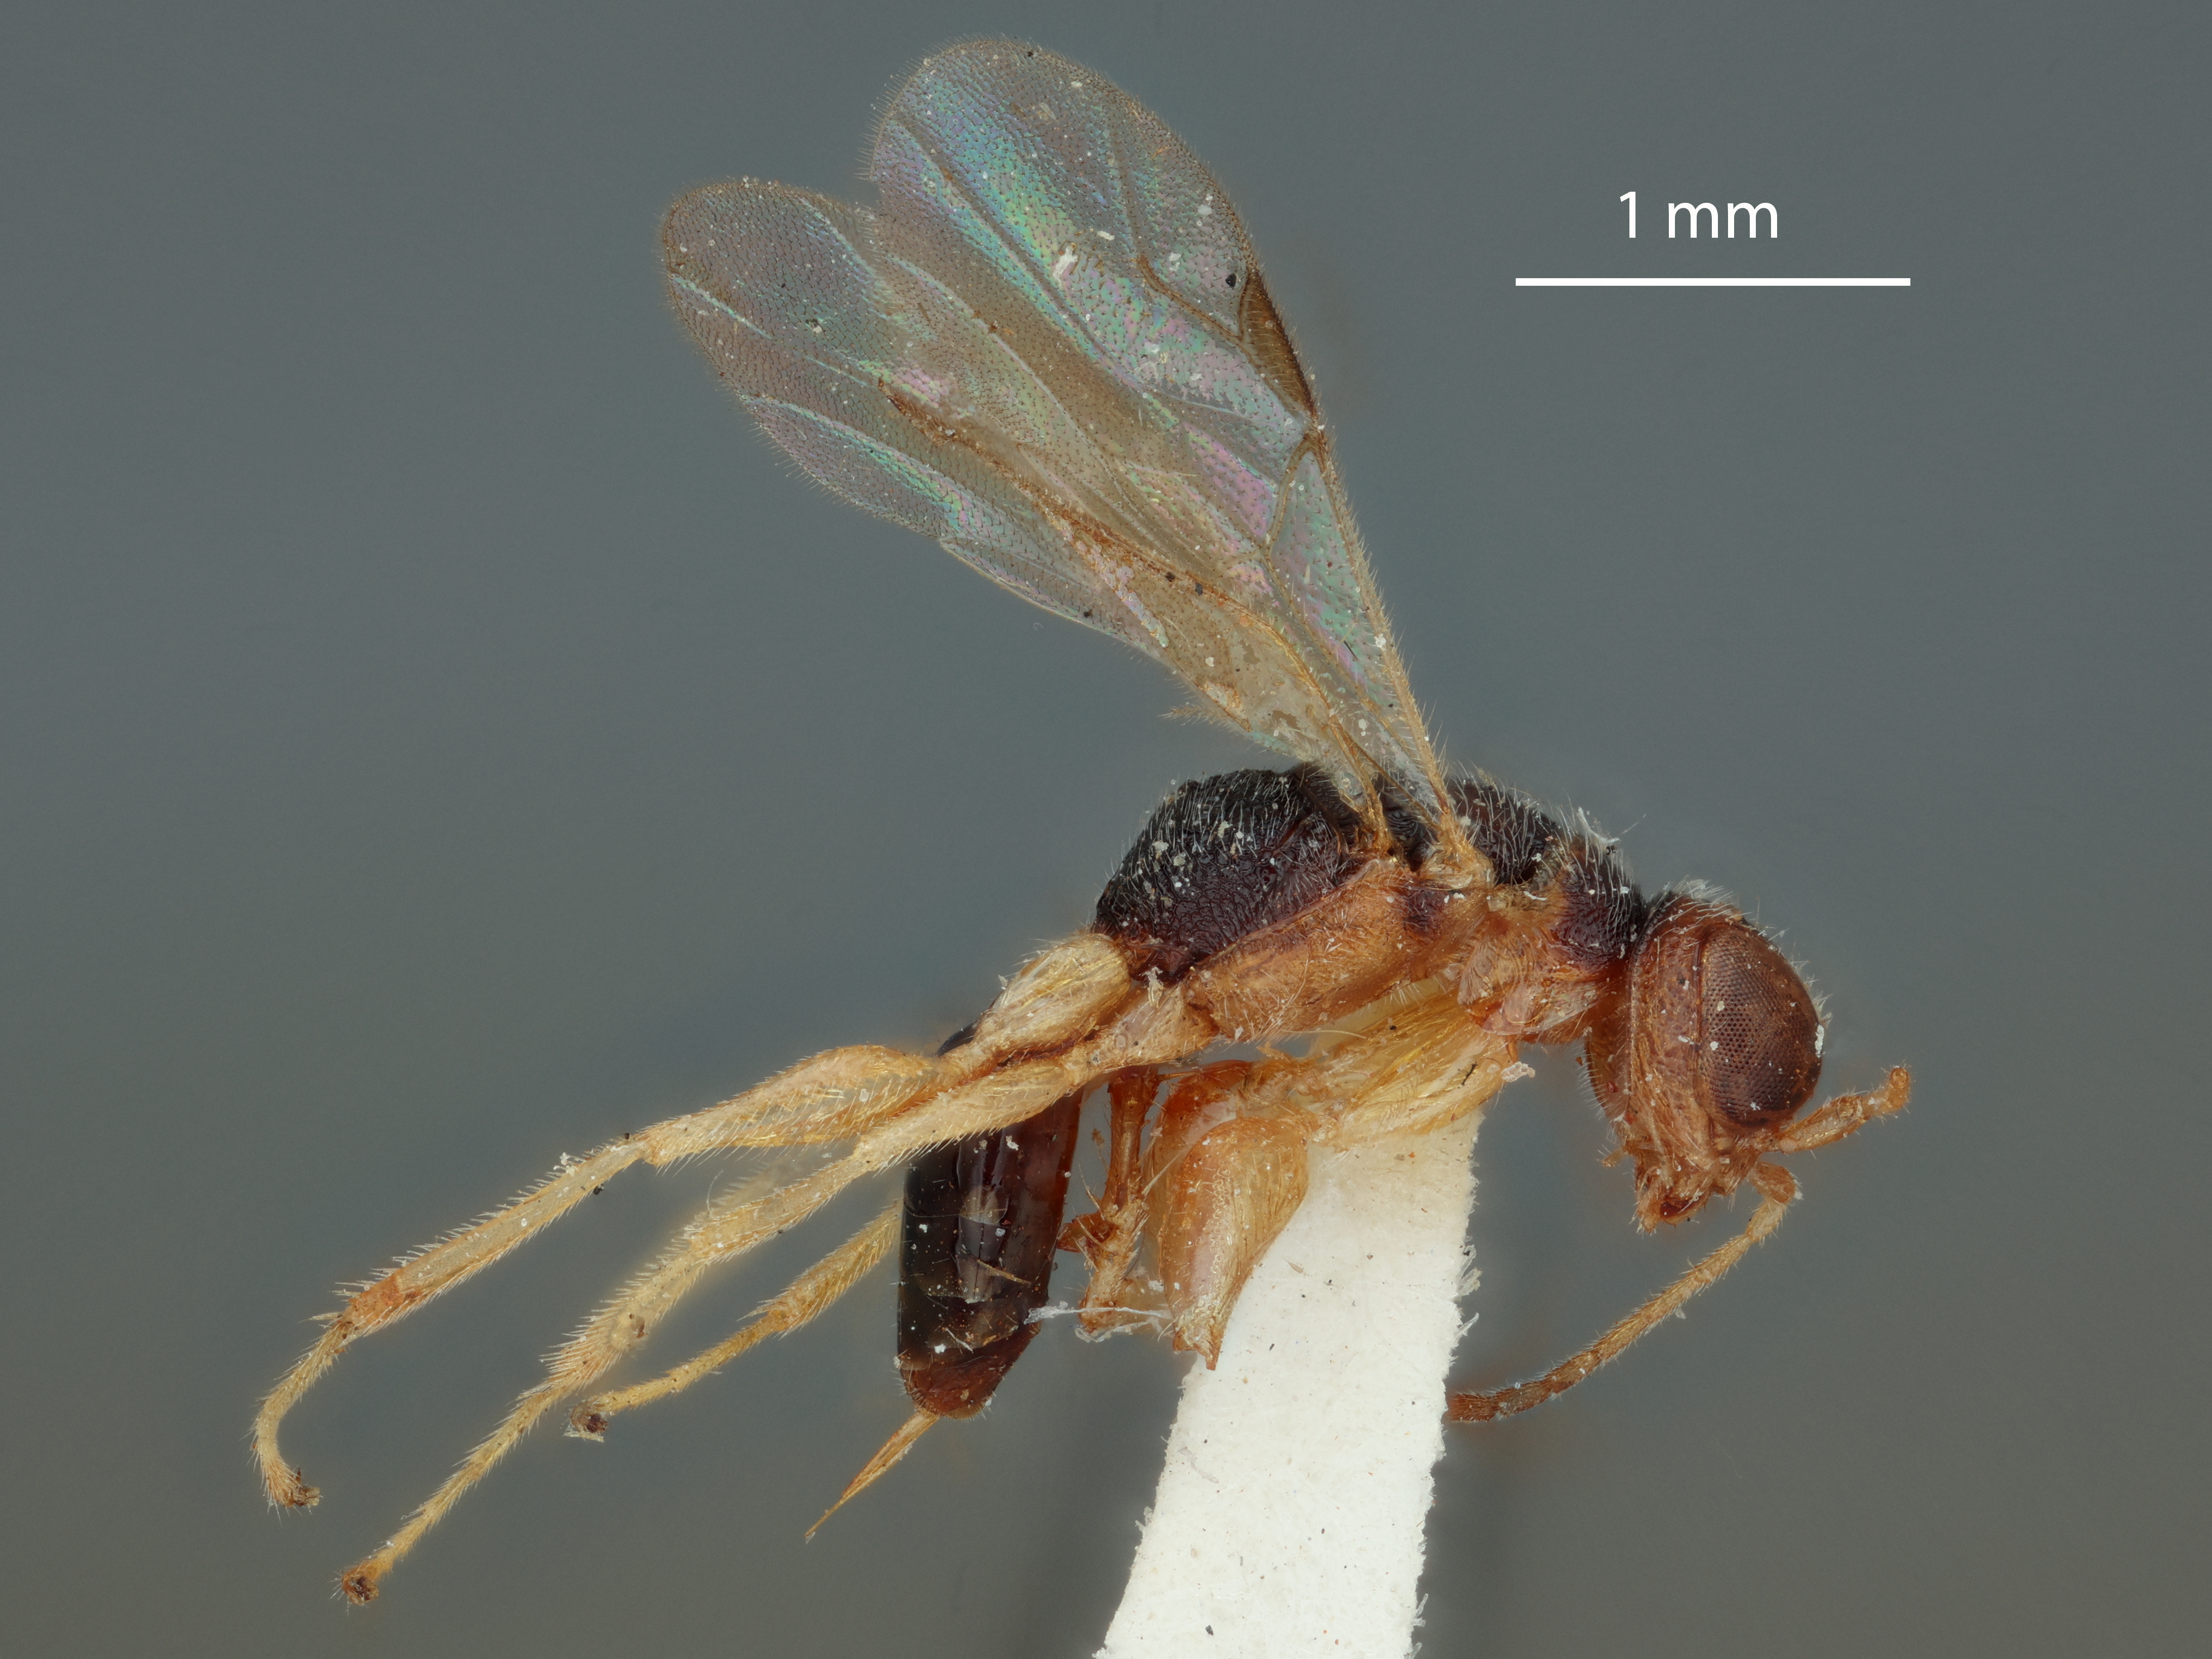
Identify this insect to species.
Chelogynus virginiensis
